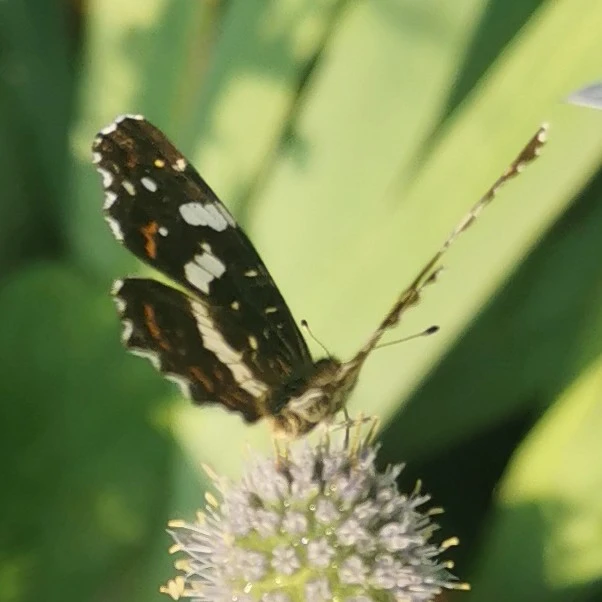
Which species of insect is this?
Araschnia levana
